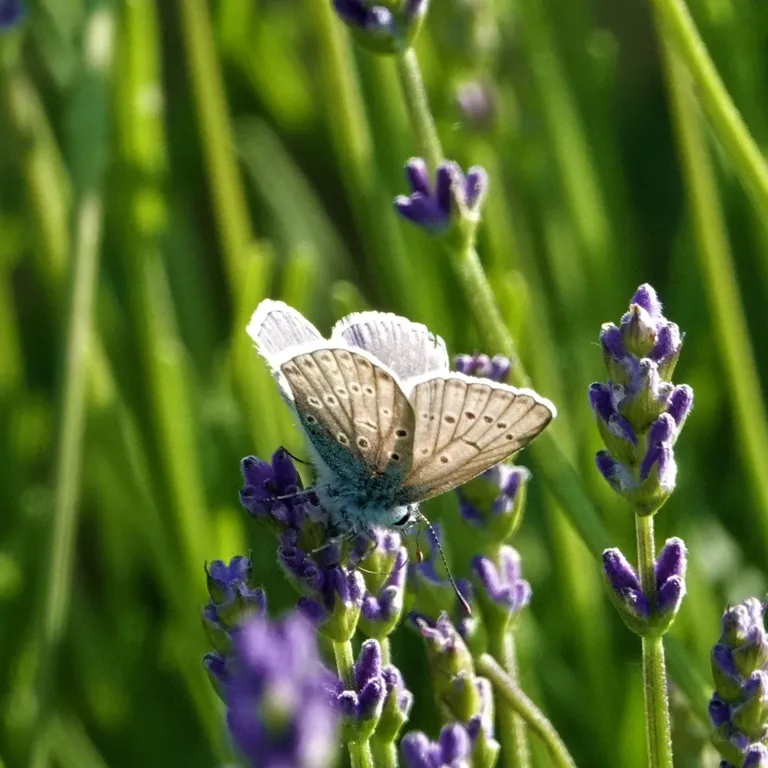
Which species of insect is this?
Polyommatus icarus
